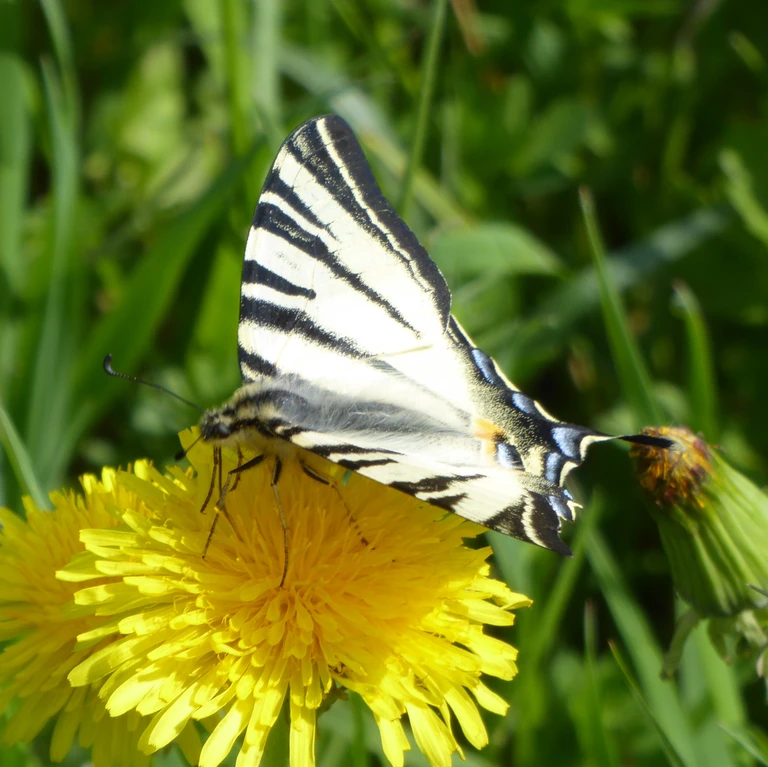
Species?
Iphiclides podalirius
